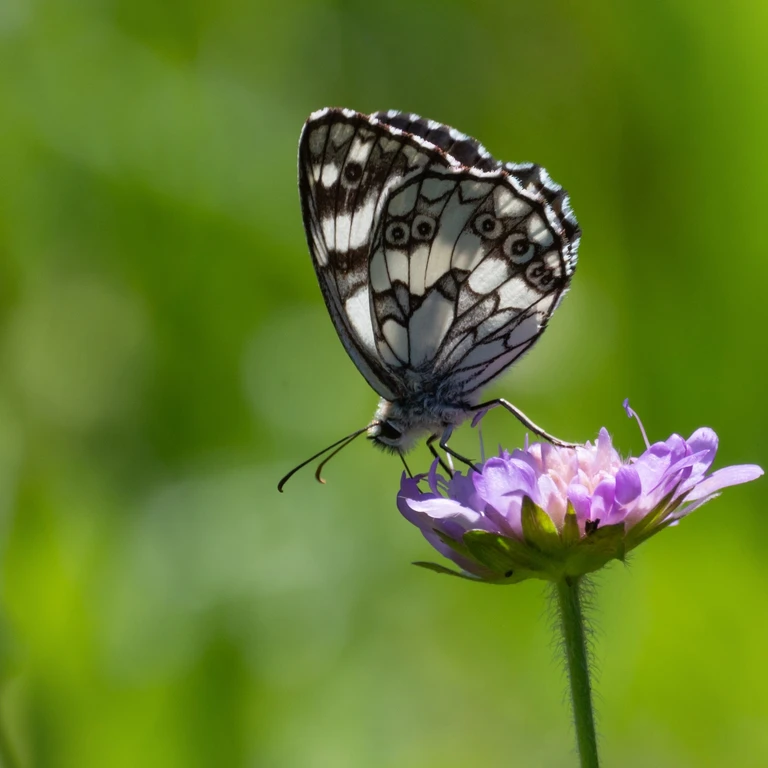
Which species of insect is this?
Melanargia galathea
